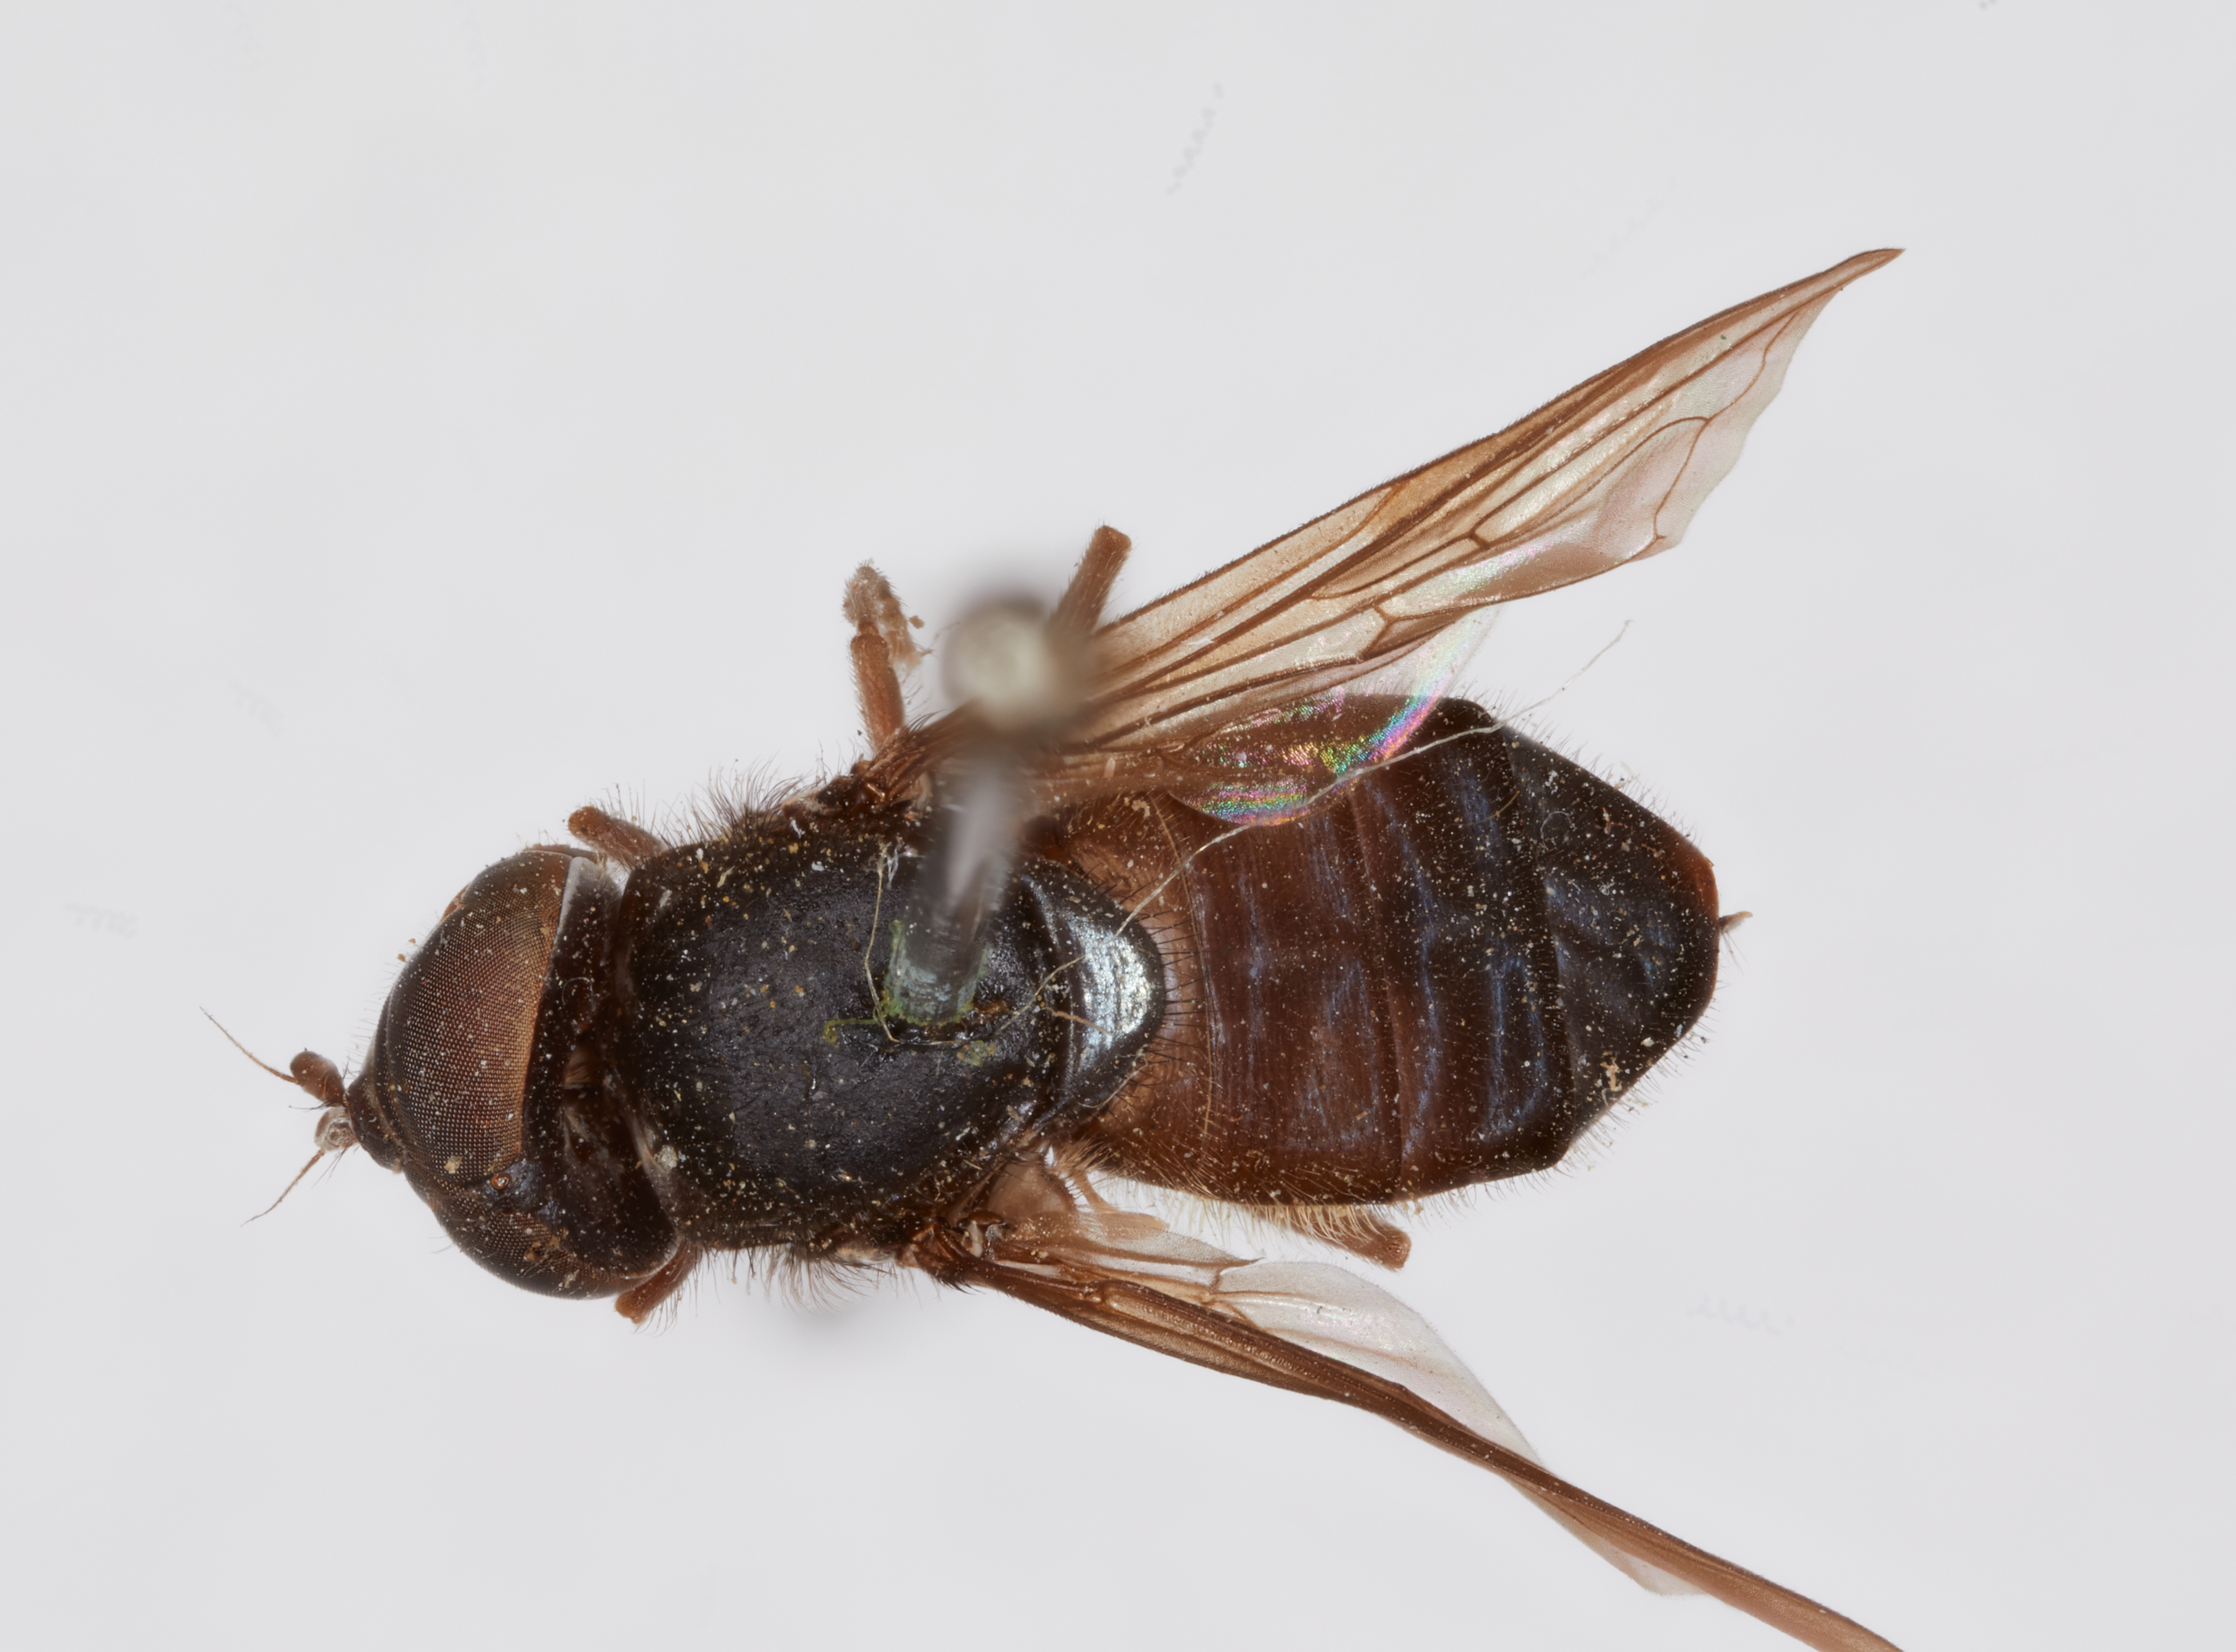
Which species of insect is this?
Cheilosia nigripennis
